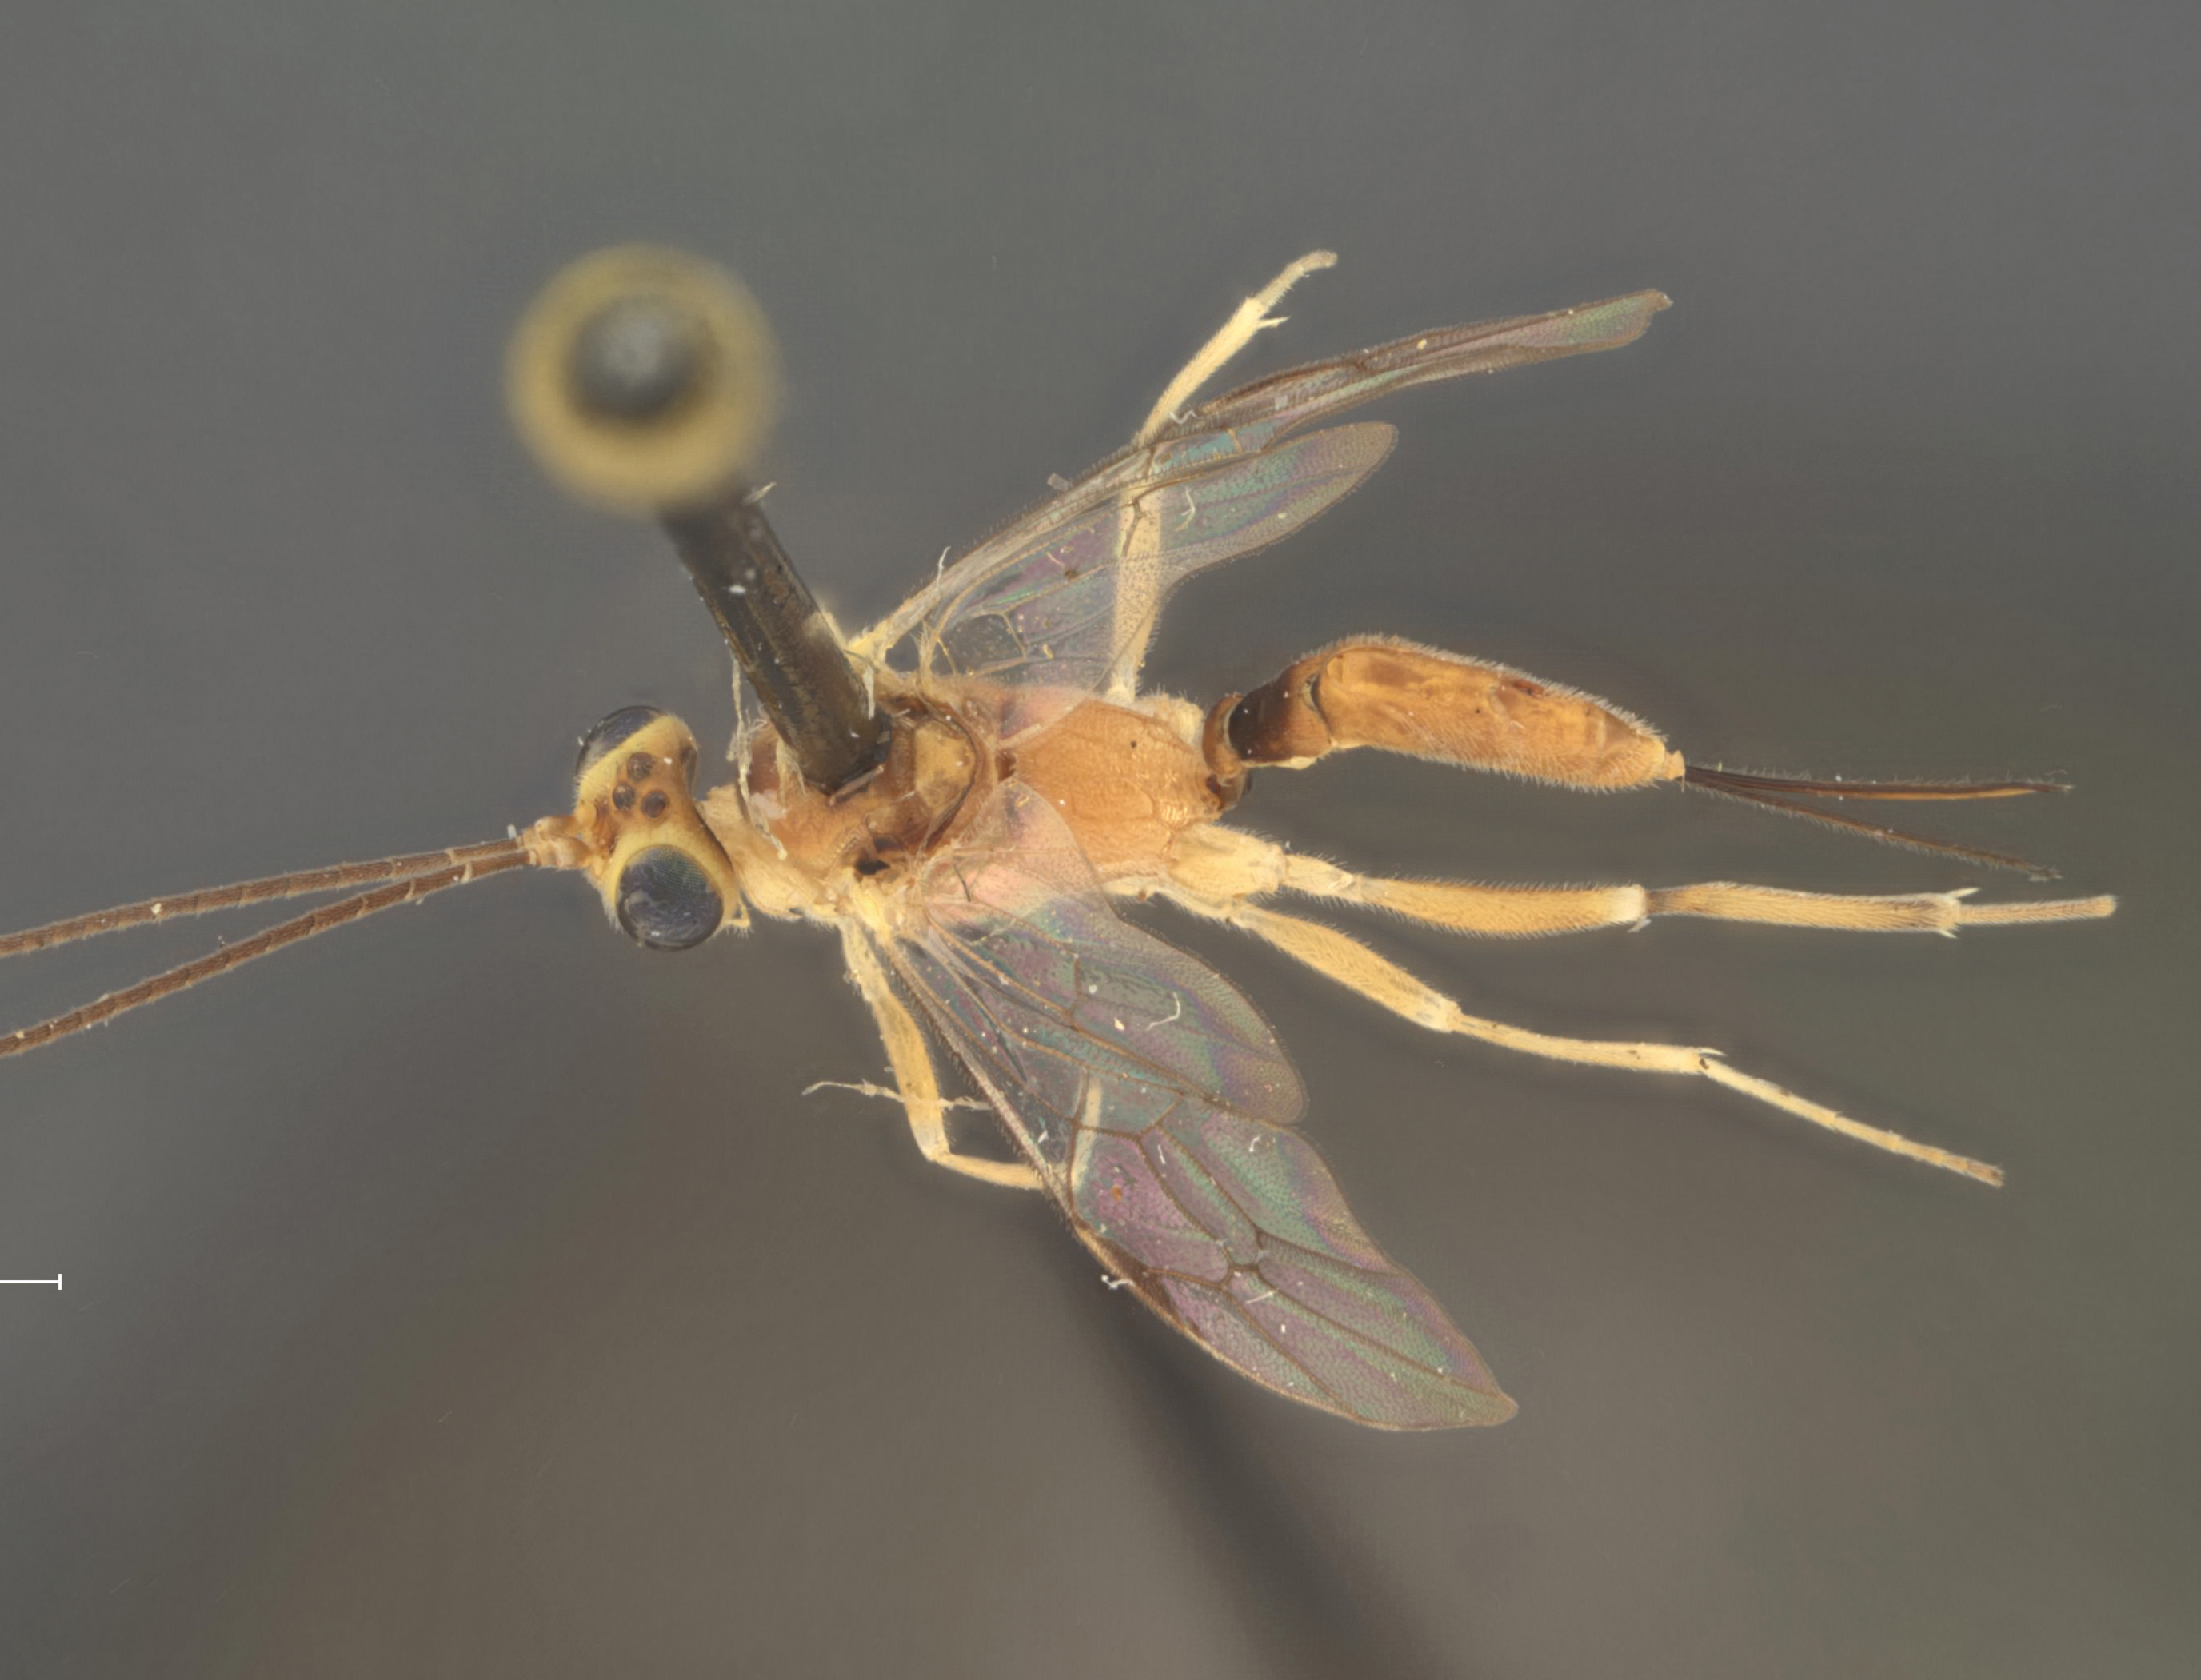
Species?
Trathala acrobasis
